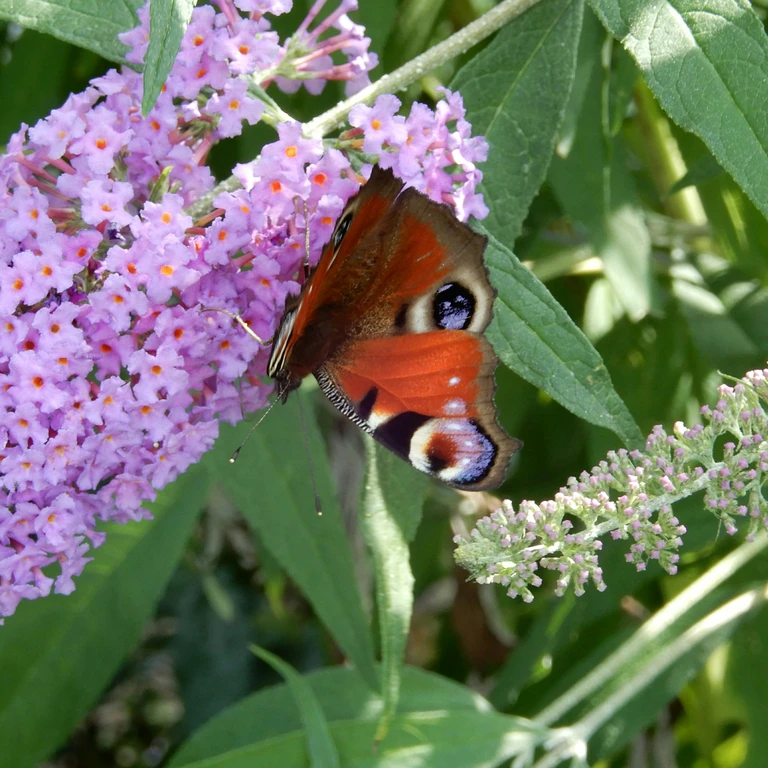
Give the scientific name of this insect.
Aglais io
